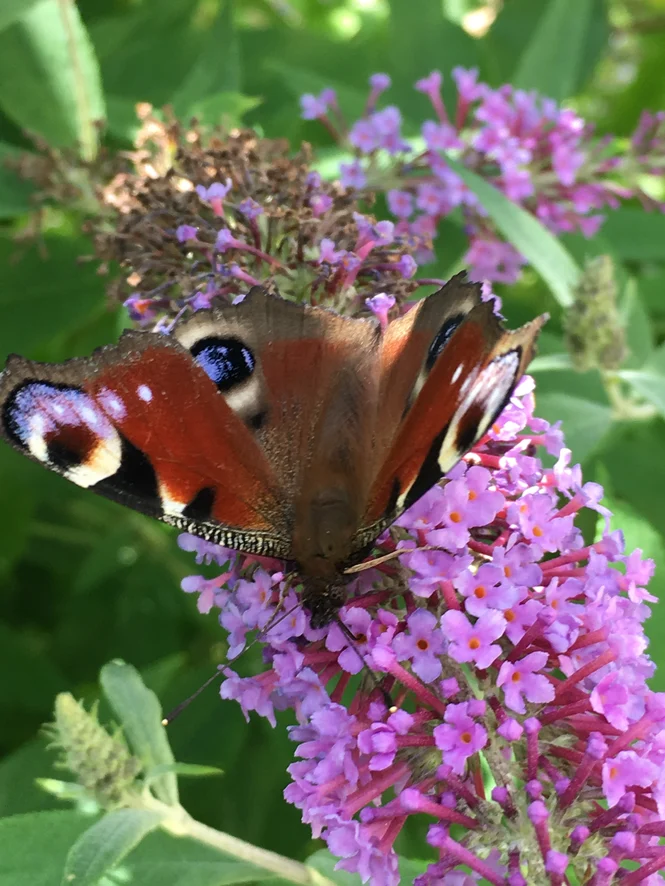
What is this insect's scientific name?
Aglais io
